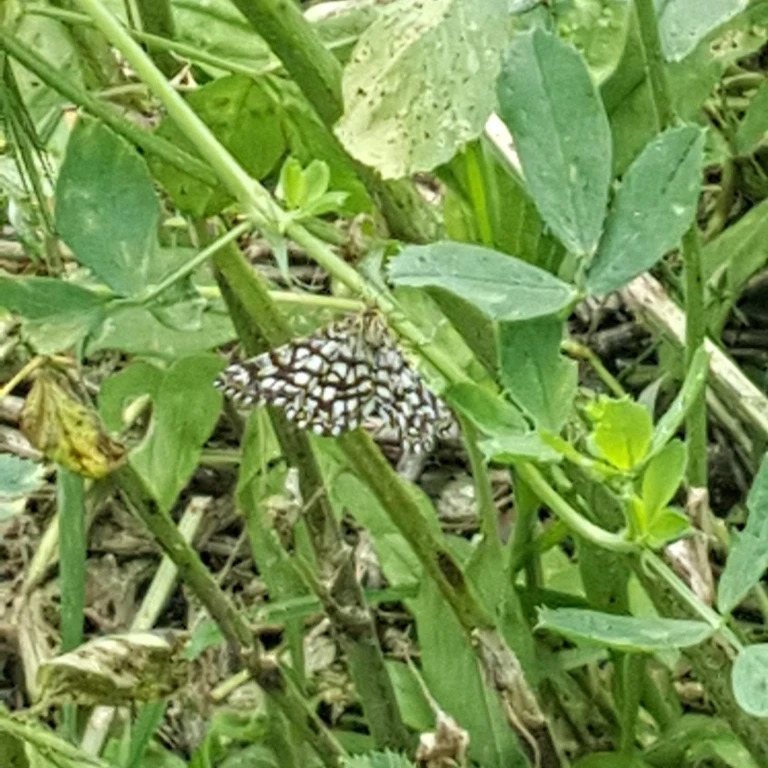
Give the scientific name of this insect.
Chiasmia clathrata
